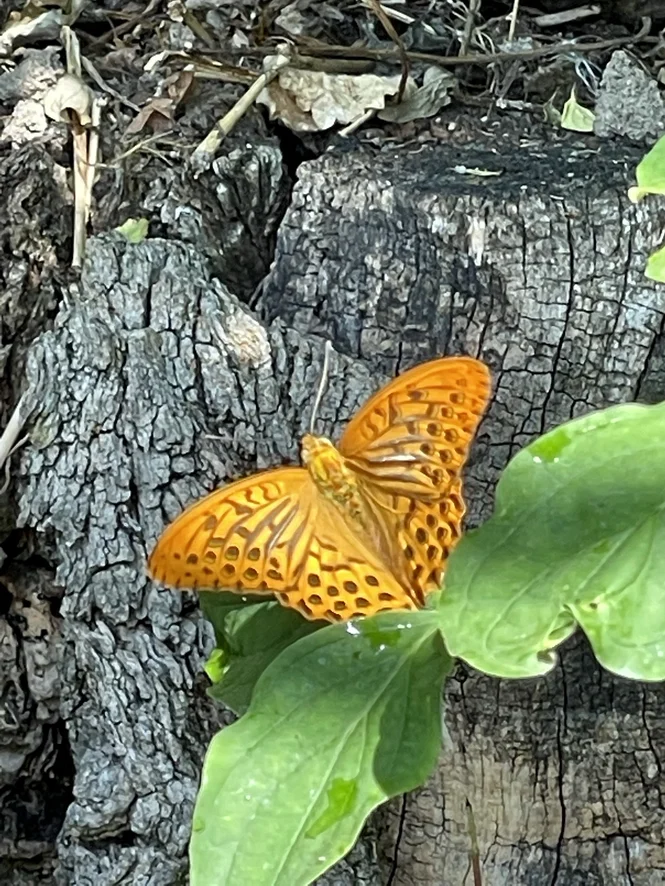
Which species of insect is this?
Argynnis paphia
